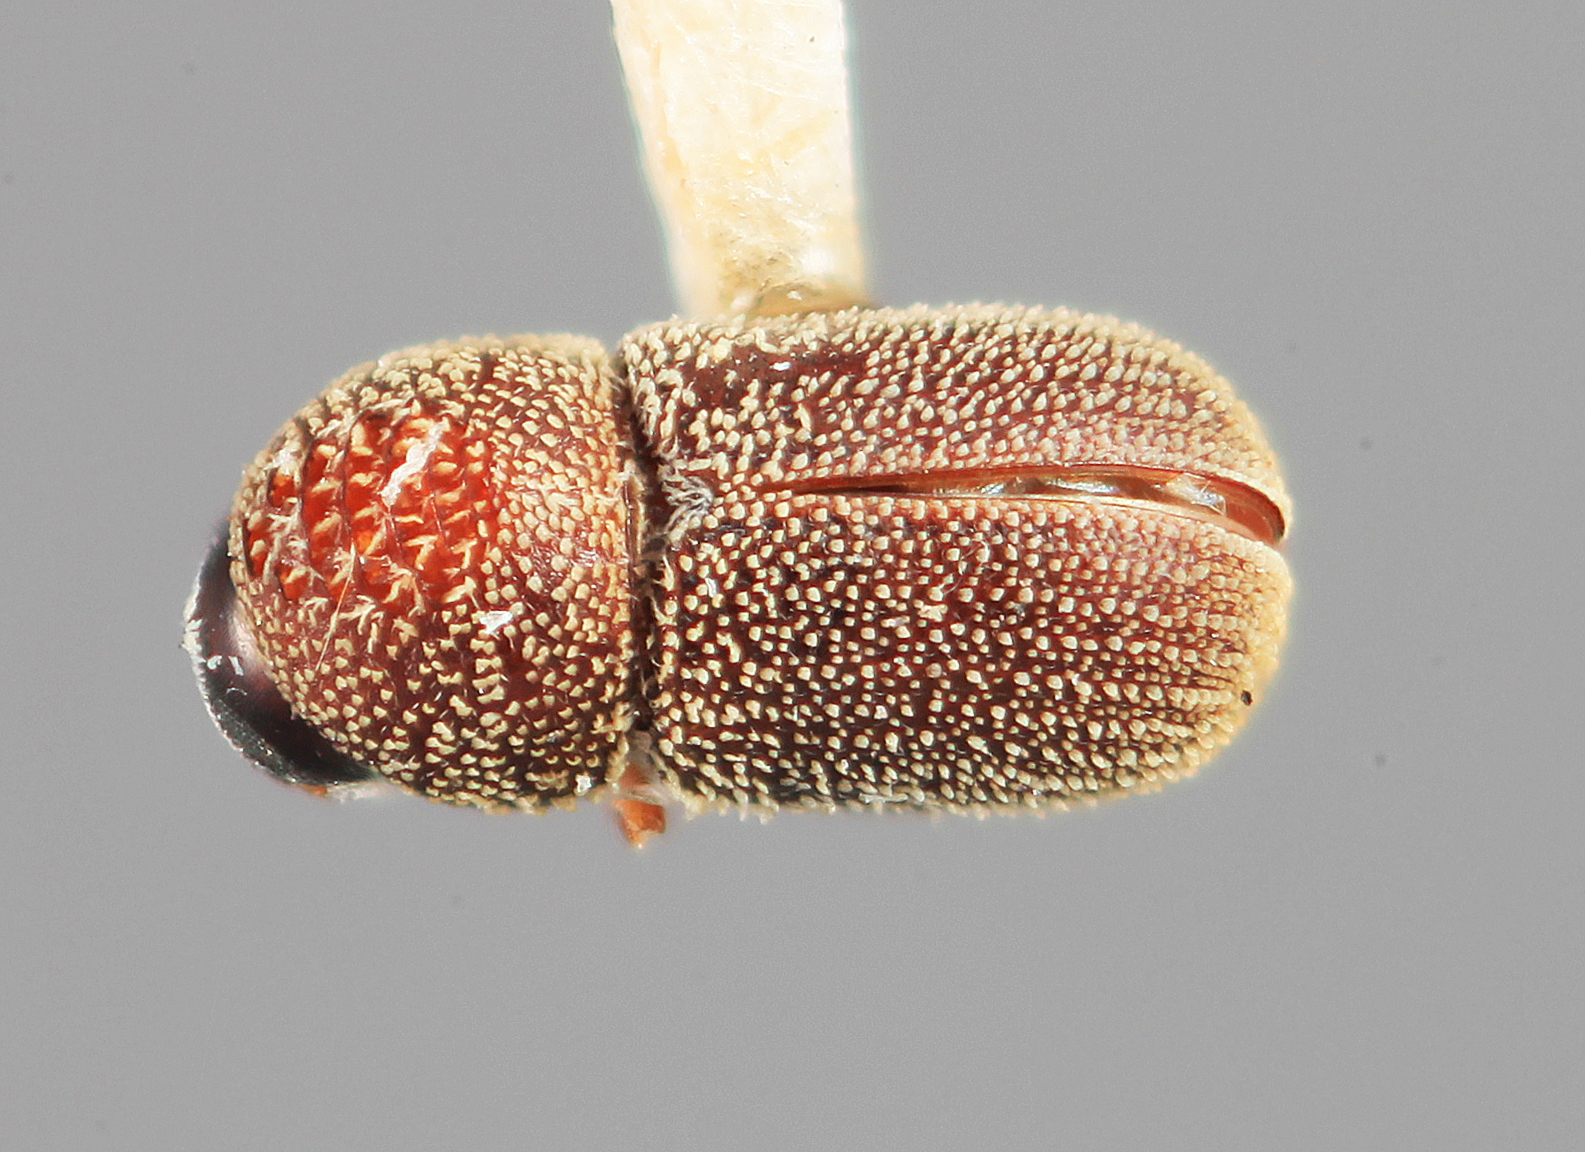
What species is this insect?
Acorthylus frontalis
